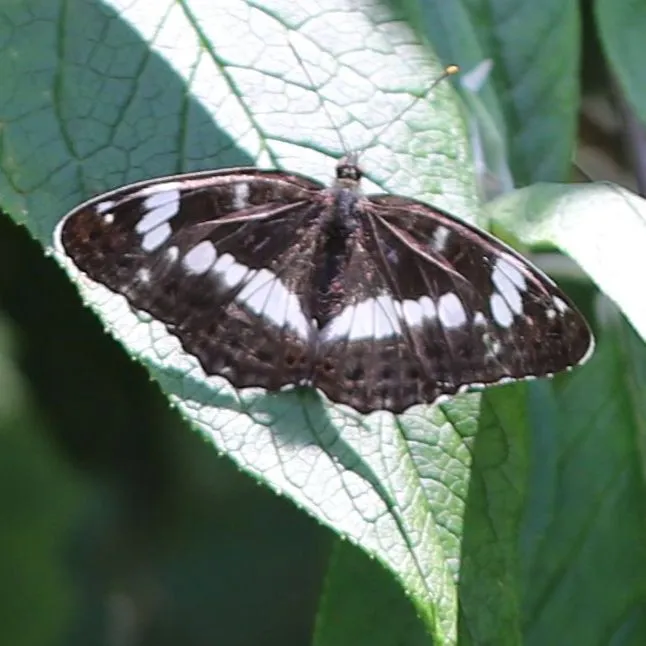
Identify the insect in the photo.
Limenitis camilla (also Ladoga camilla)
